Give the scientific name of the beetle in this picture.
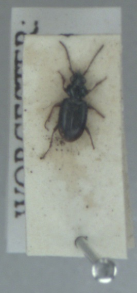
Bembidion lunulatum
